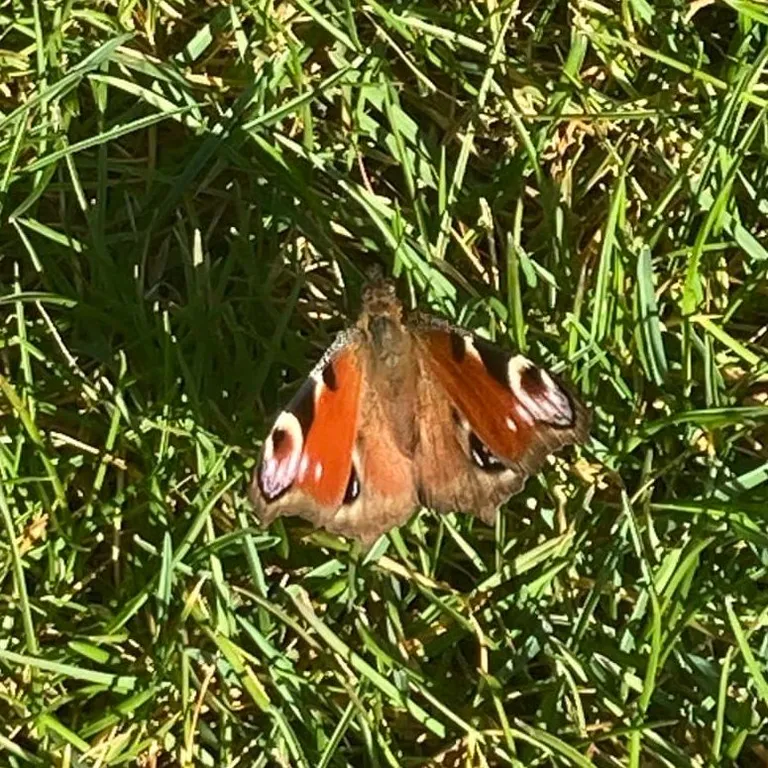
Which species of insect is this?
Aglais io
